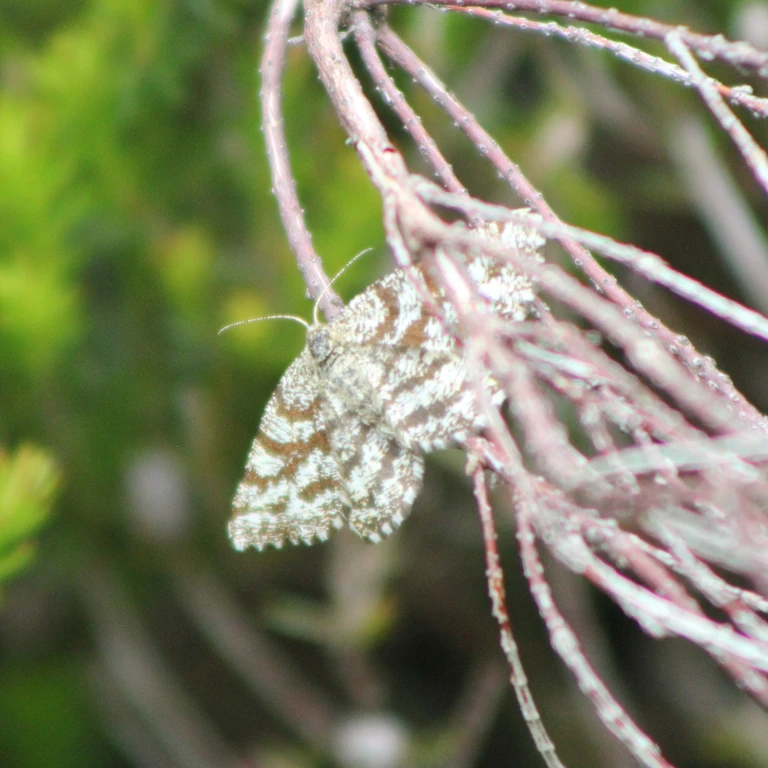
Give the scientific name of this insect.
Ematurga atomaria
